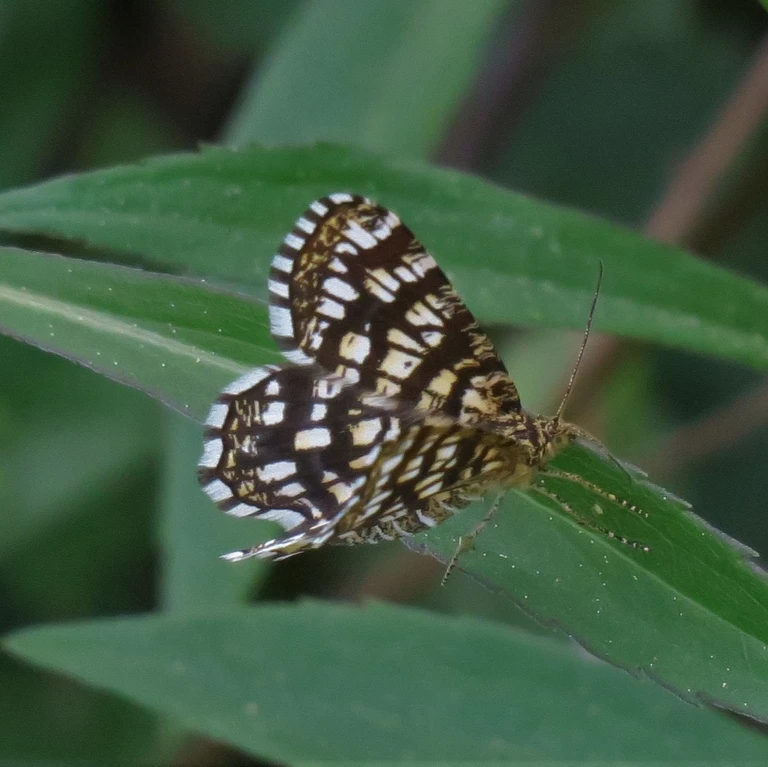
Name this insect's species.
Chiasmia clathrata
